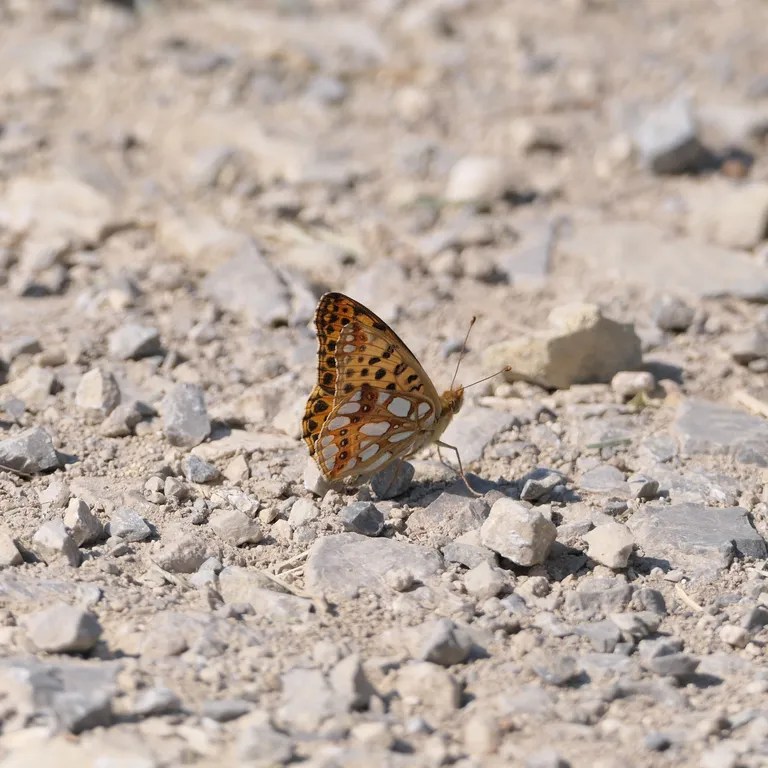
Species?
Issoria lathonia
